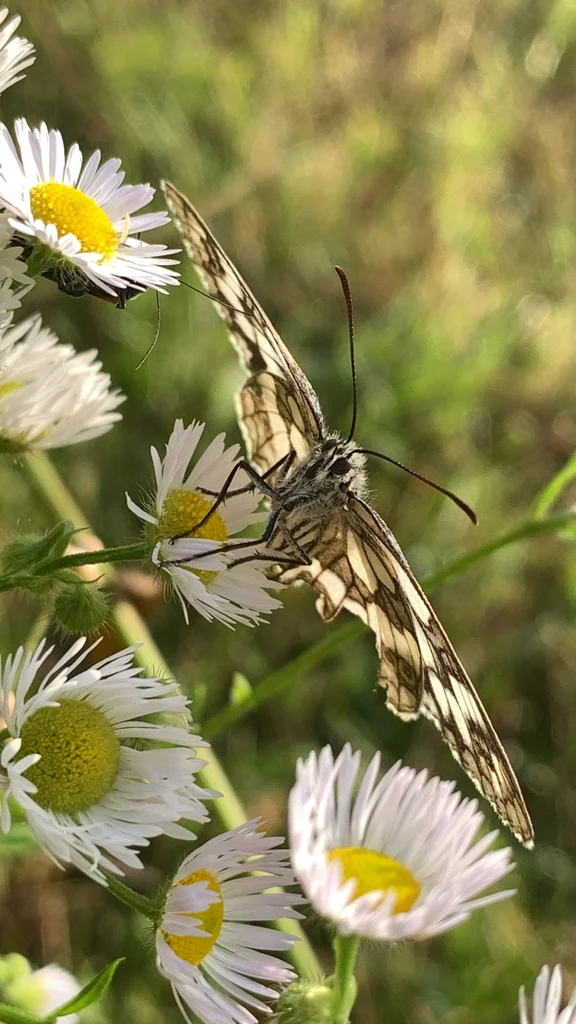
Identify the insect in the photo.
Melanargia galathea
